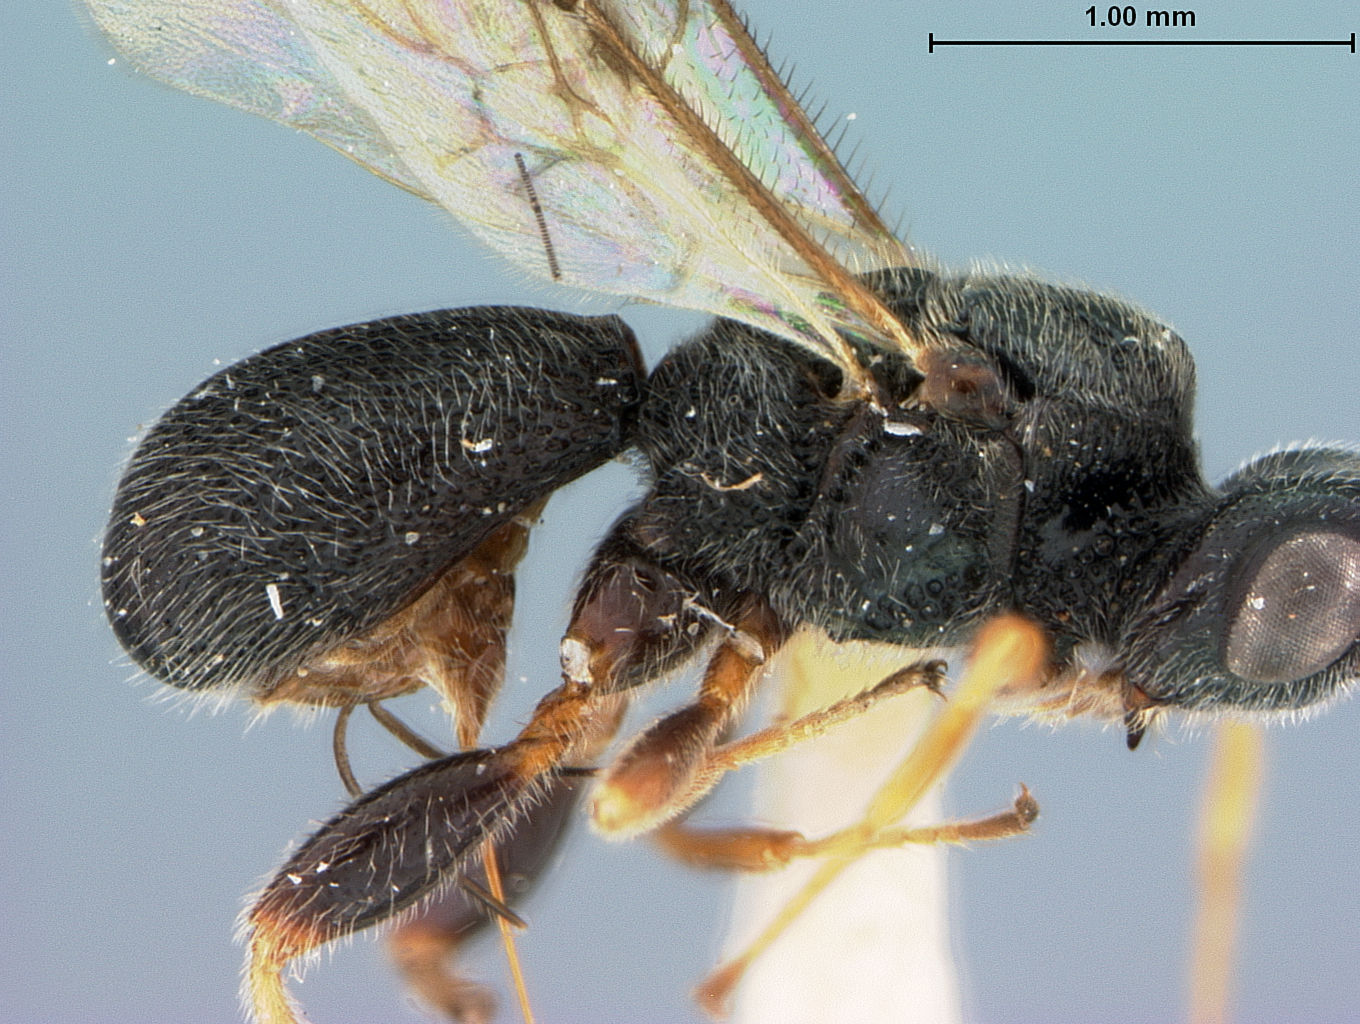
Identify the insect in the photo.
Urosigalphus cauius
